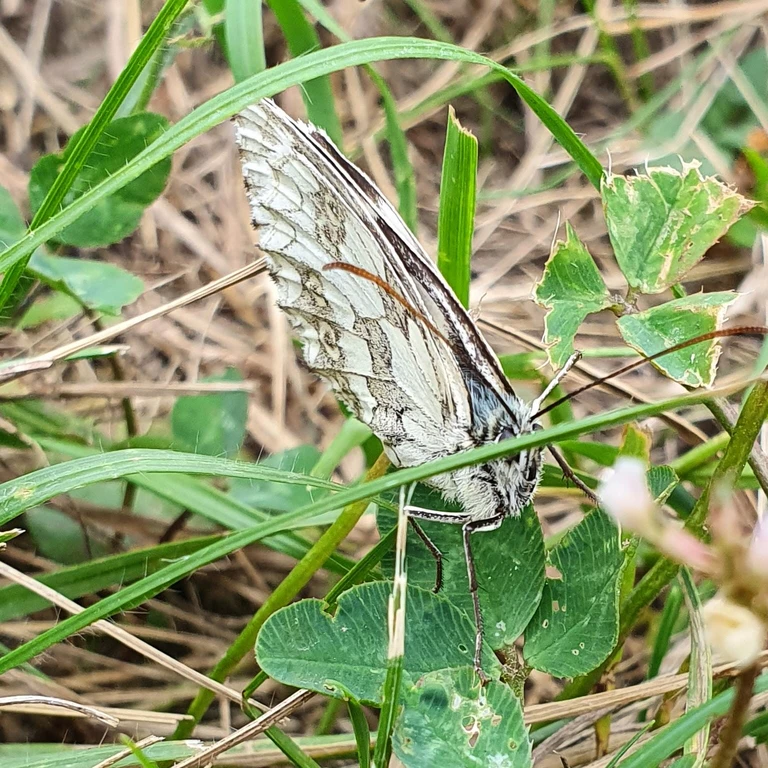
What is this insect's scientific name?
Melanargia galathea
